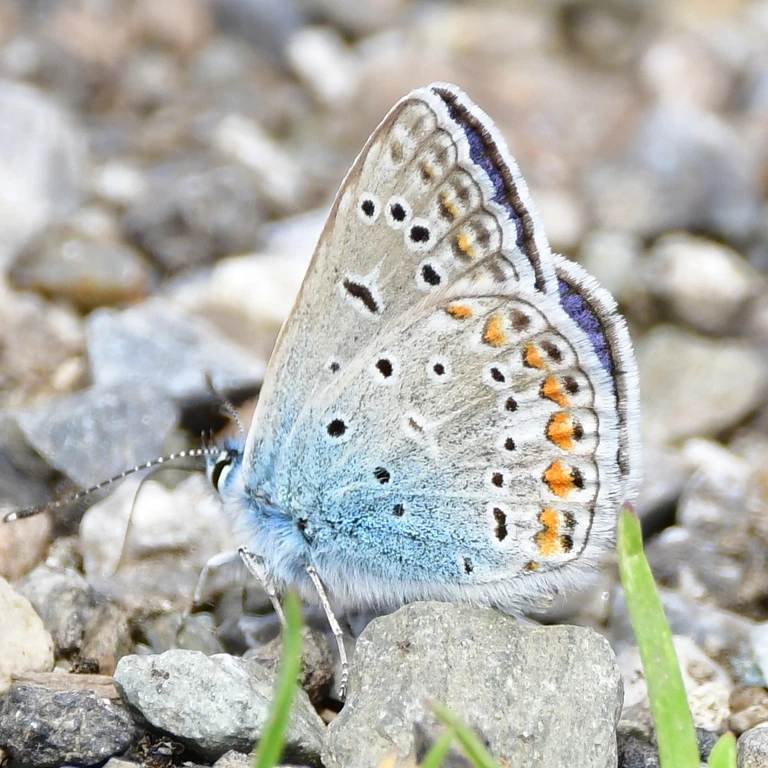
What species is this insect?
Polyommatus icarus
